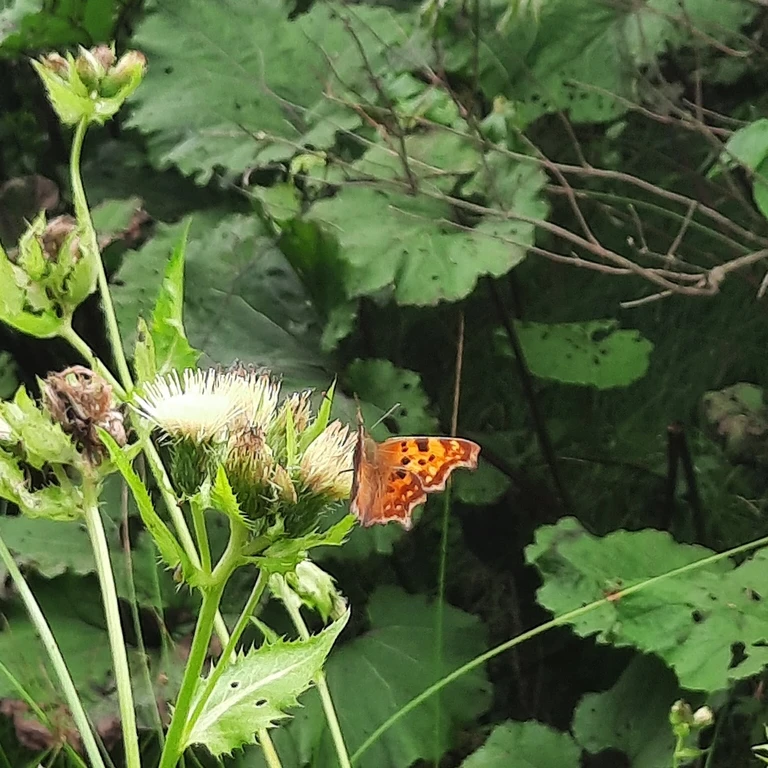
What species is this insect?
Polygonia c-album
